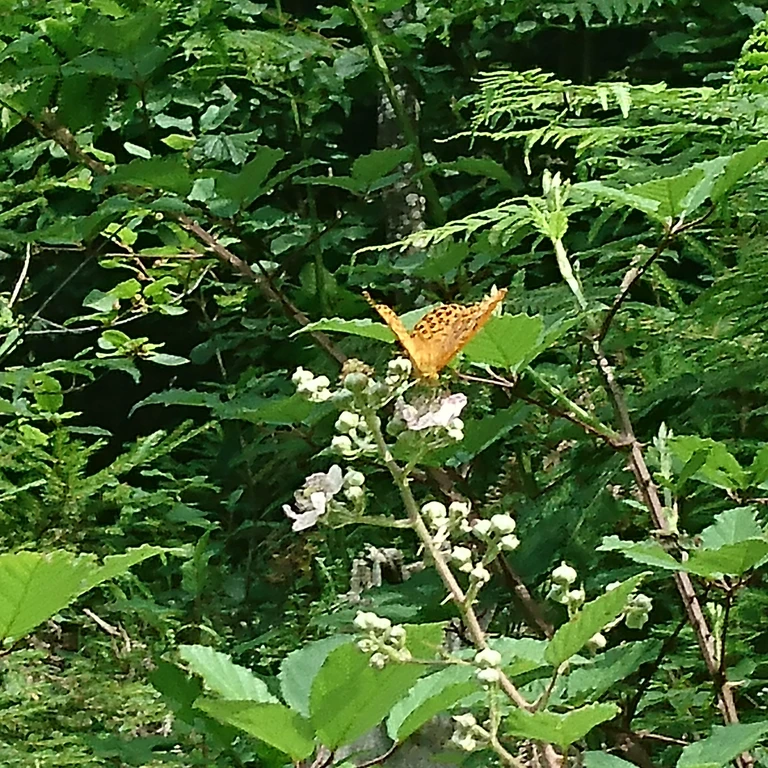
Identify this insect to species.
Argynnis paphia
